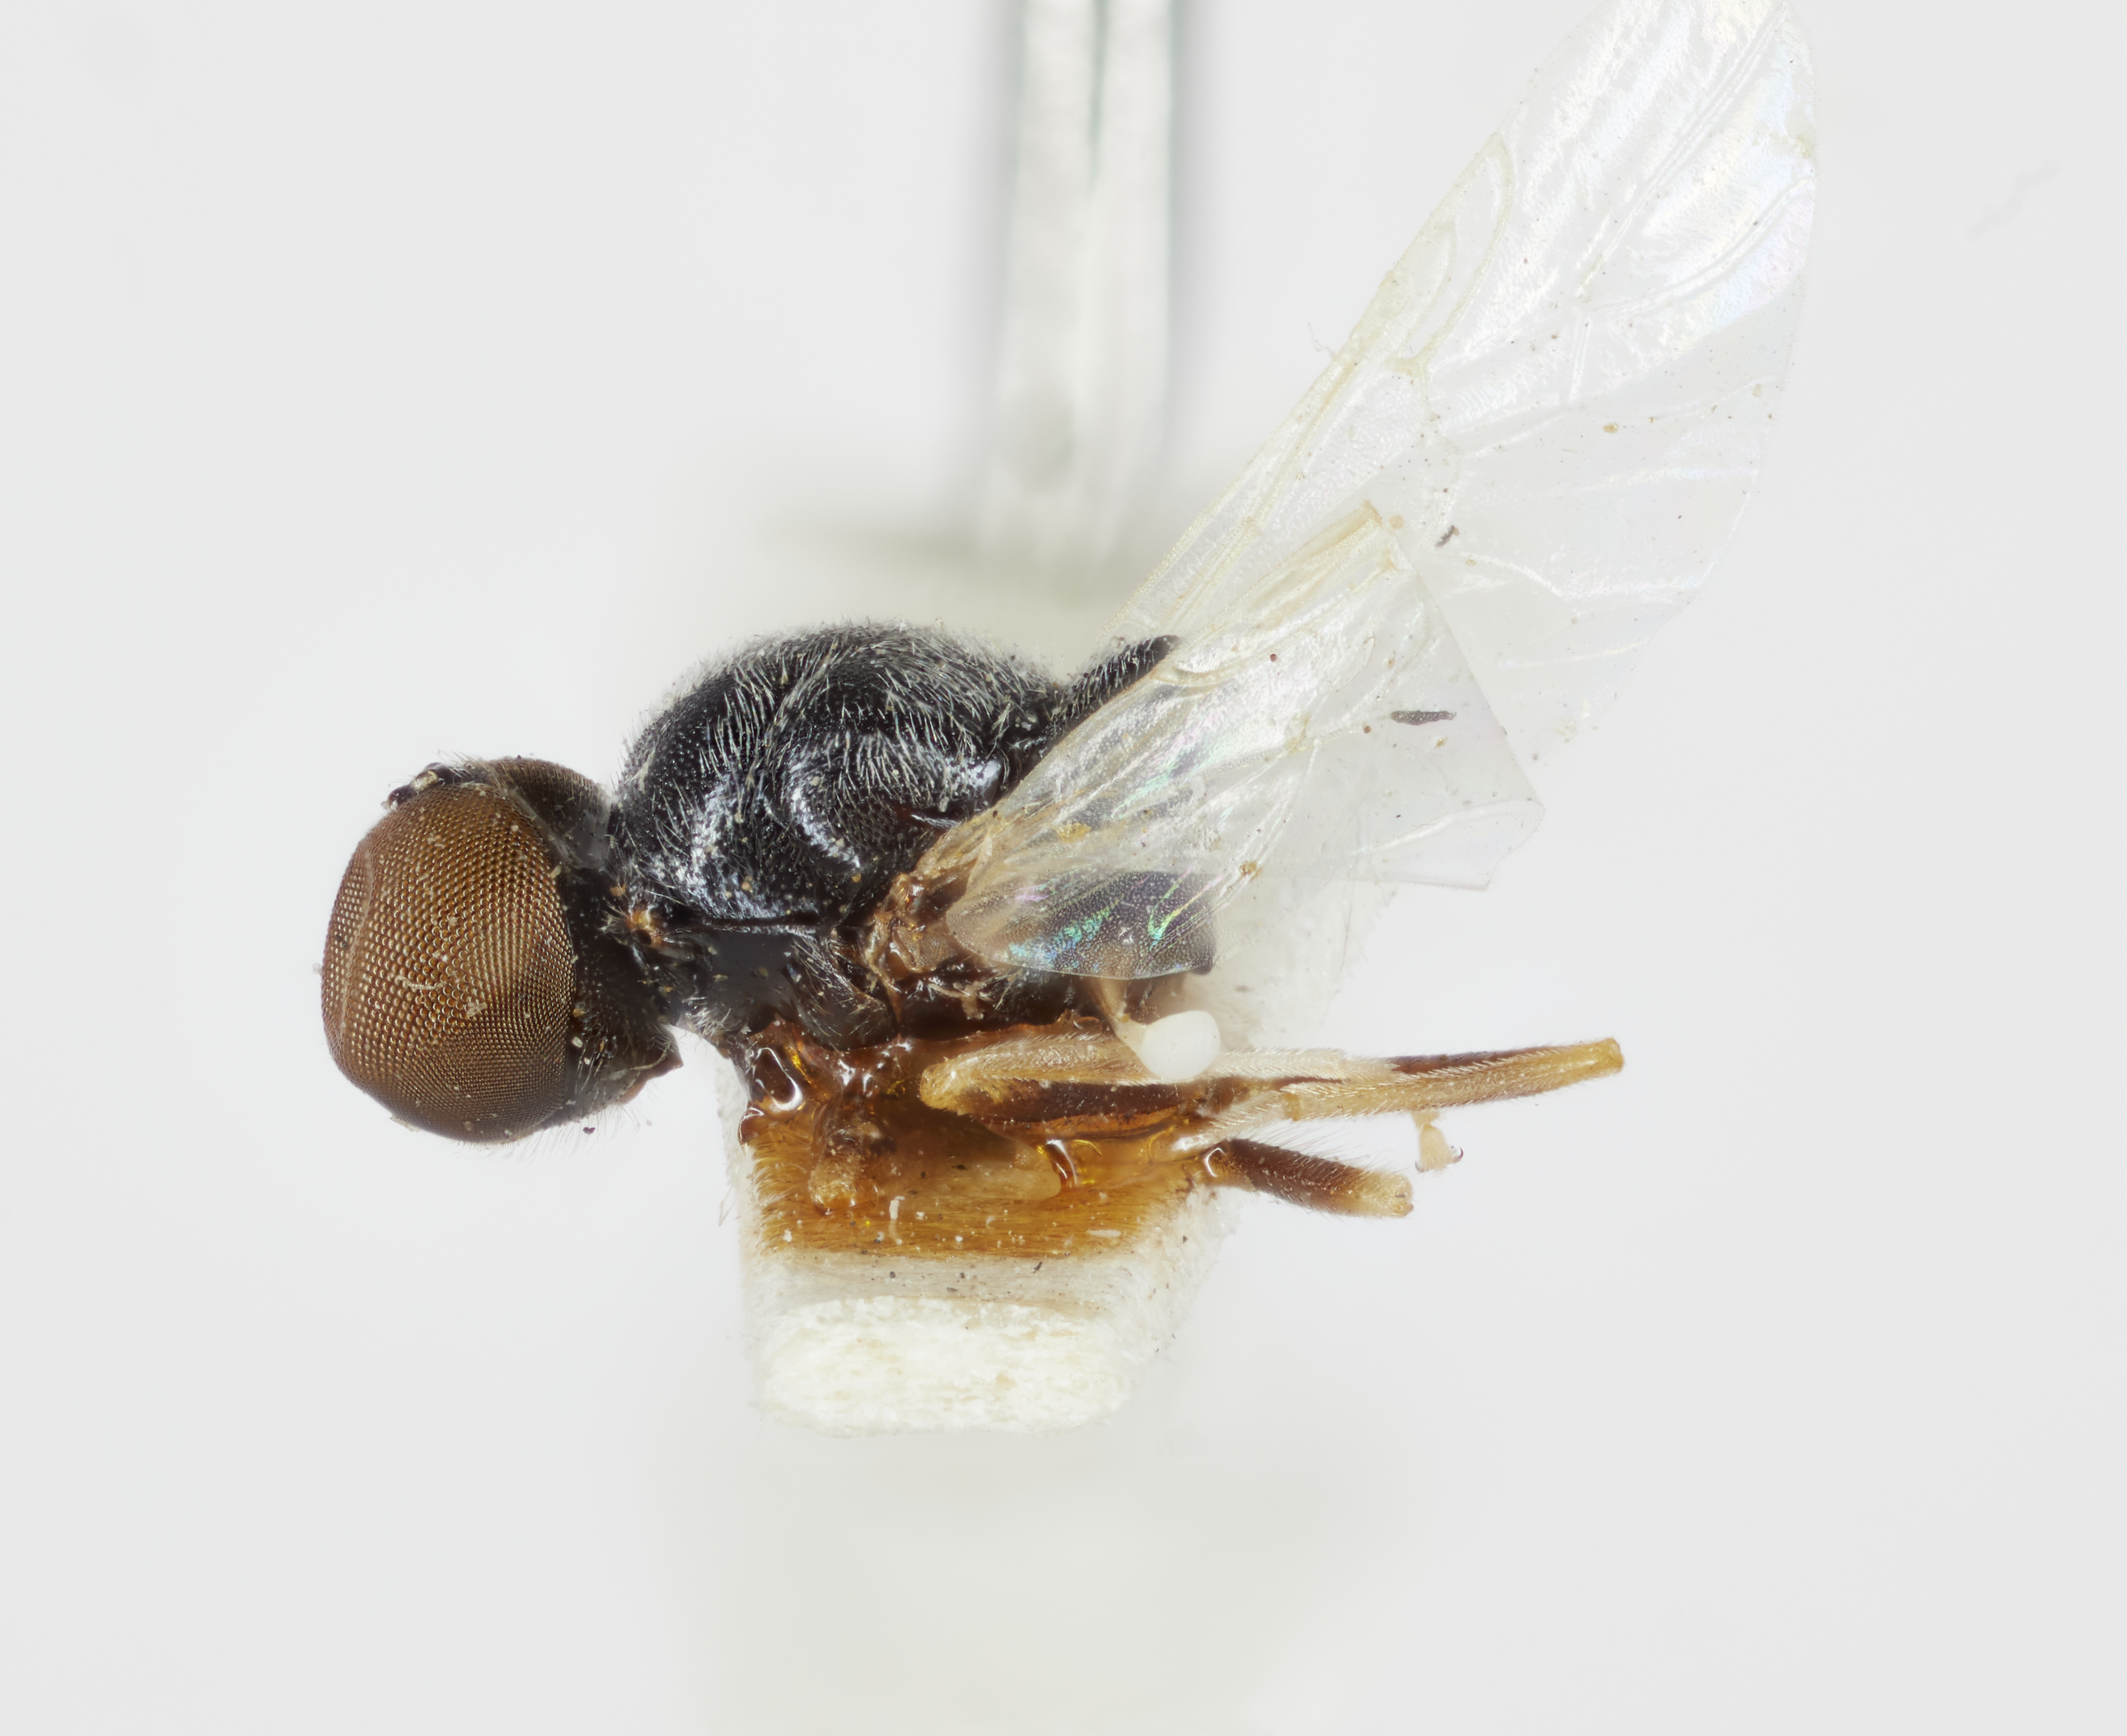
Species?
Zabrachia albipilum
